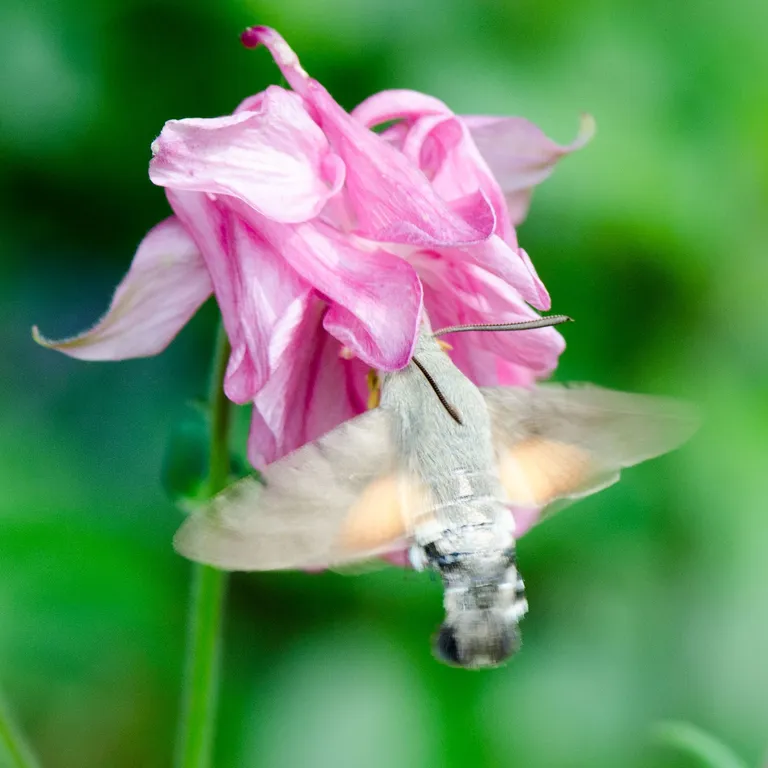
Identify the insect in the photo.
Macroglossum stellatarum
